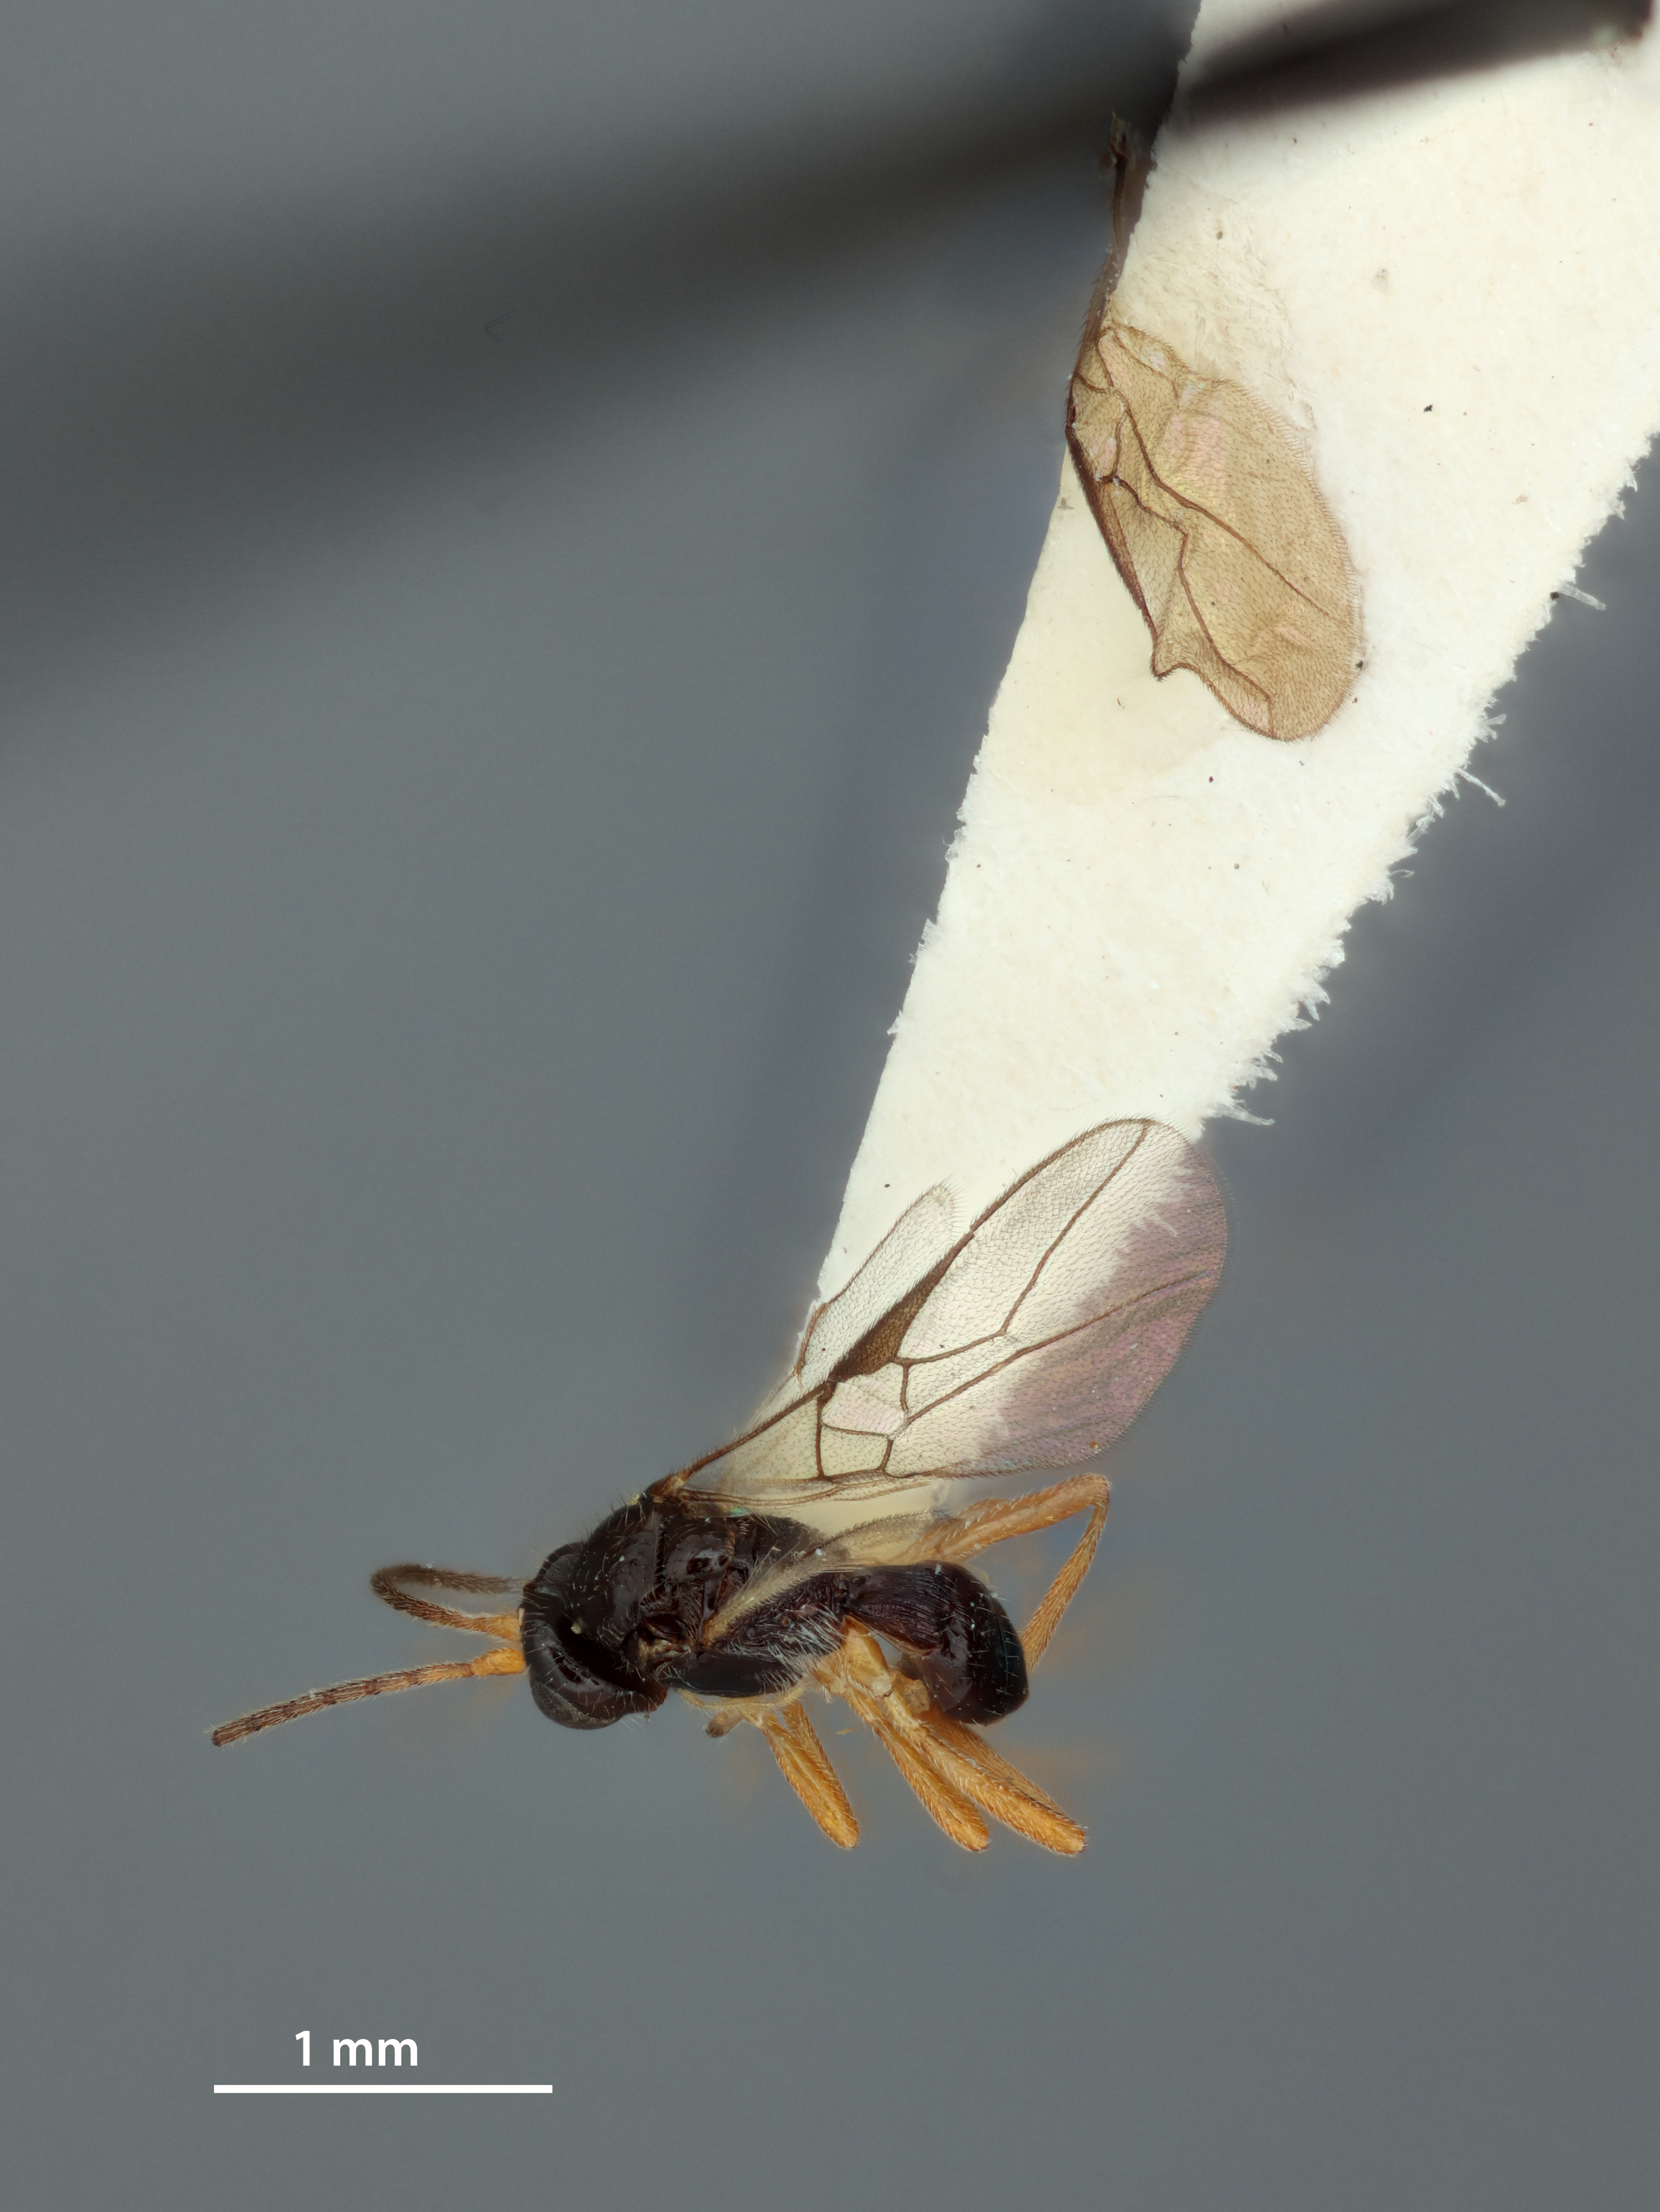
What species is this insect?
Opius ribeiroensis
